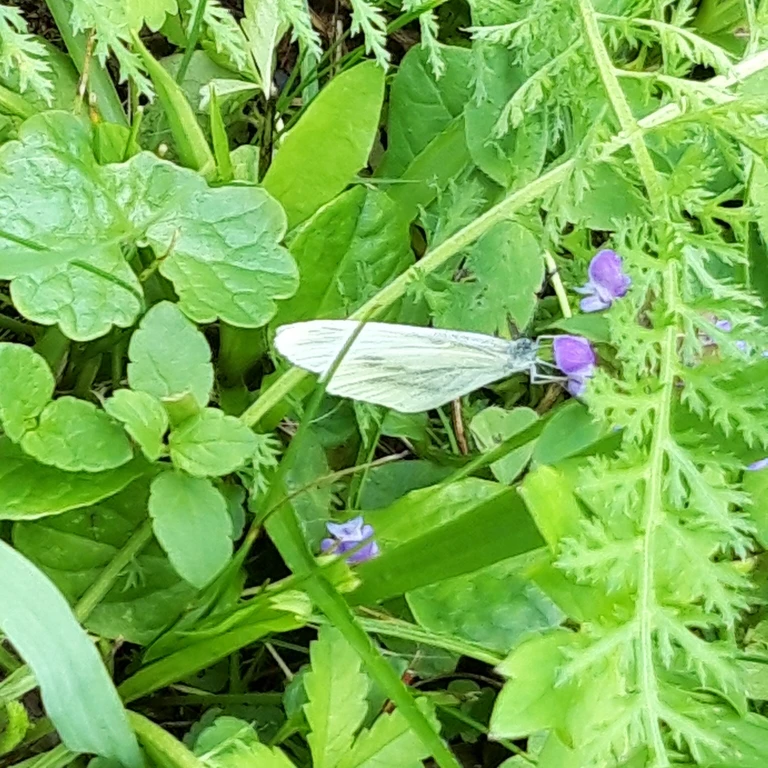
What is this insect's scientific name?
Leptidea sinapis/juvernica
